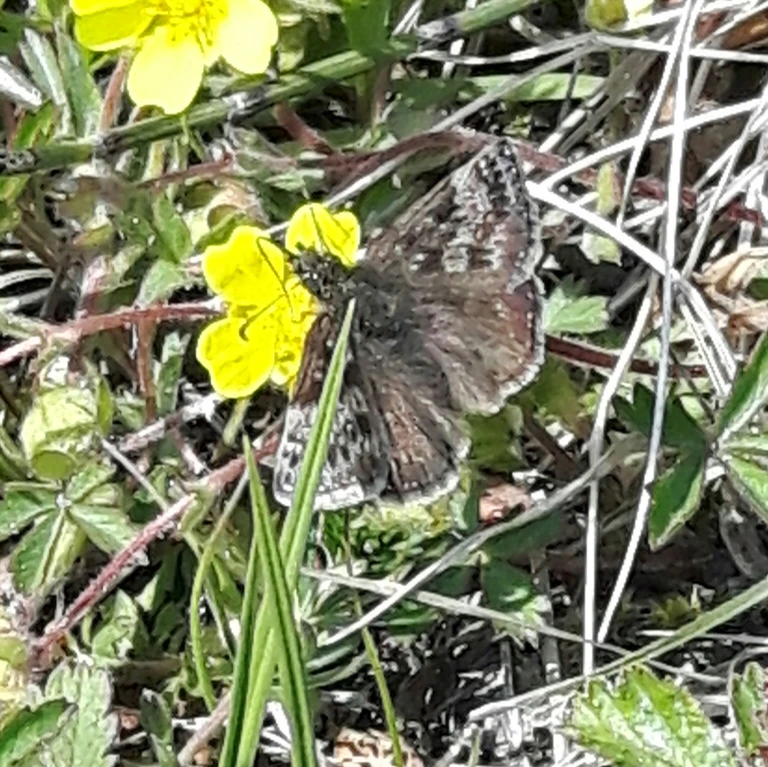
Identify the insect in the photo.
Erynnis tages
